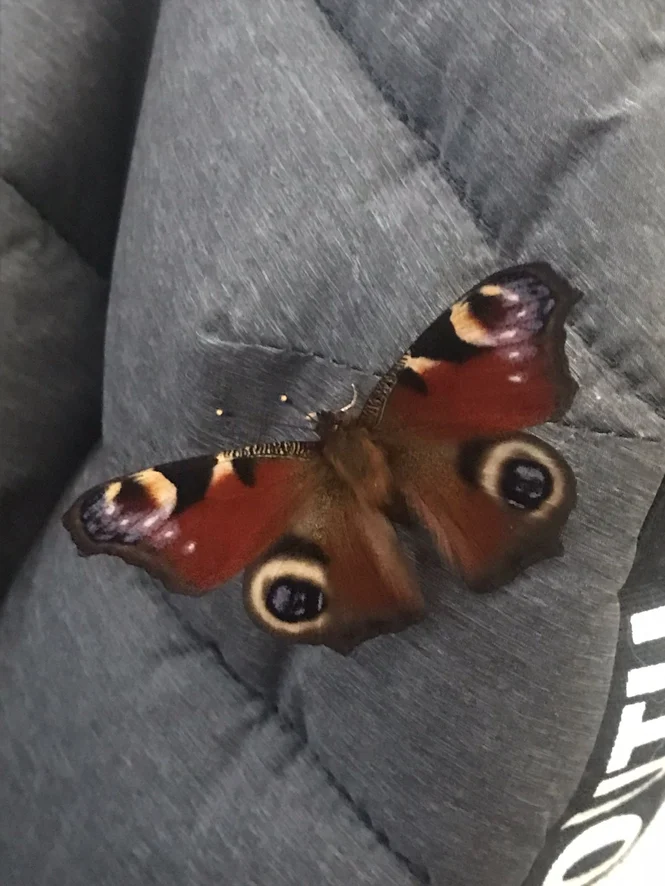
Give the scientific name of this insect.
Aglais io
